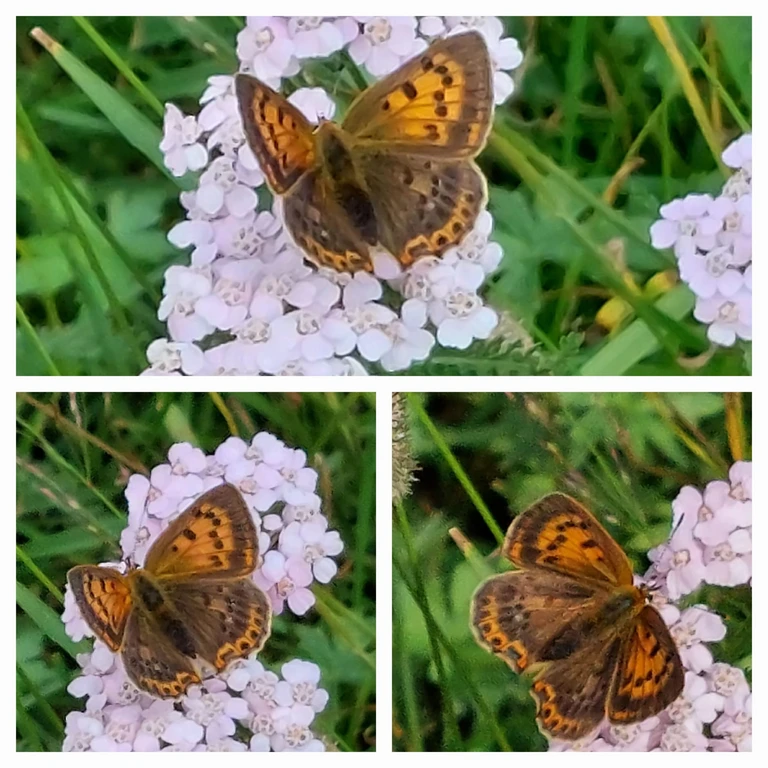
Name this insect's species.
Lycaena virgaureae
